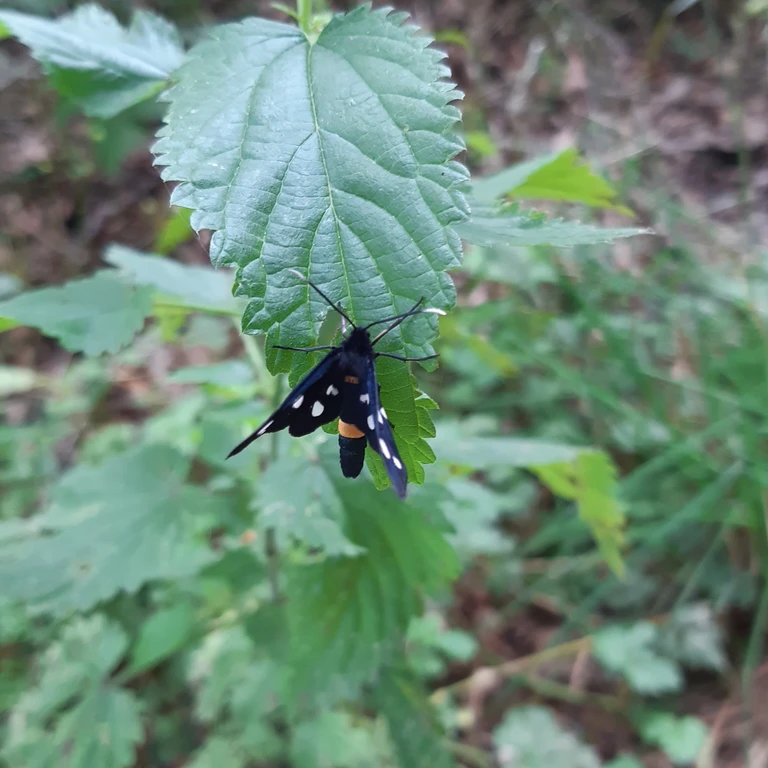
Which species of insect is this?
Amata phegea
